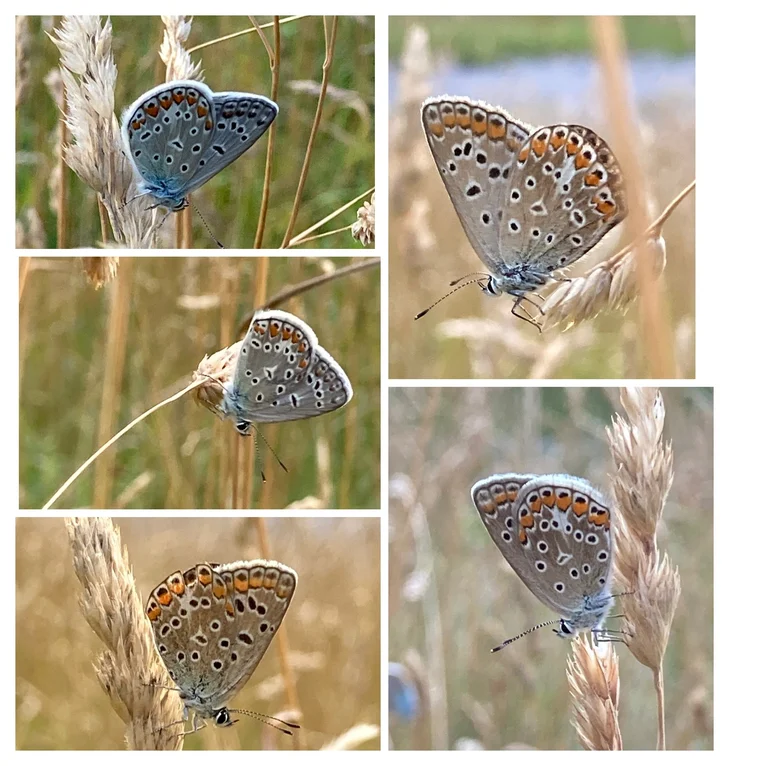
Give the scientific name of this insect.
Polyommatus icarus
